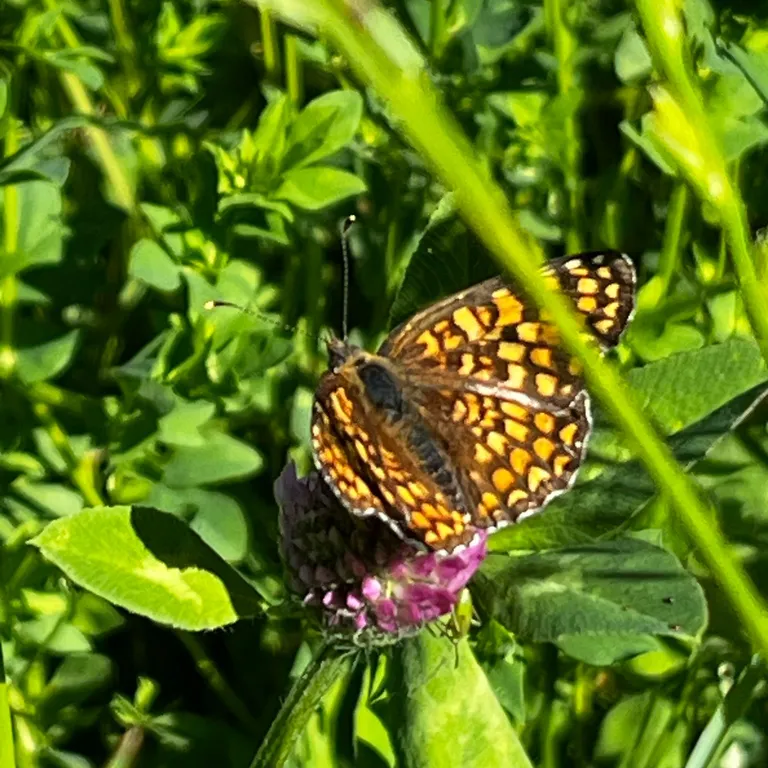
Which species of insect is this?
Melitaea phoebe
